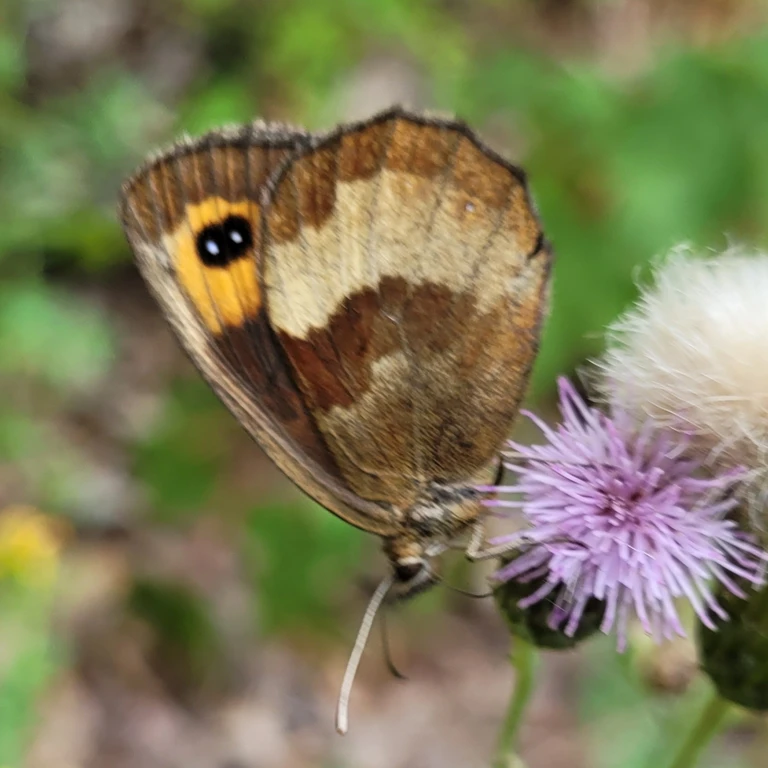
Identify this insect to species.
Erebia aethiops
